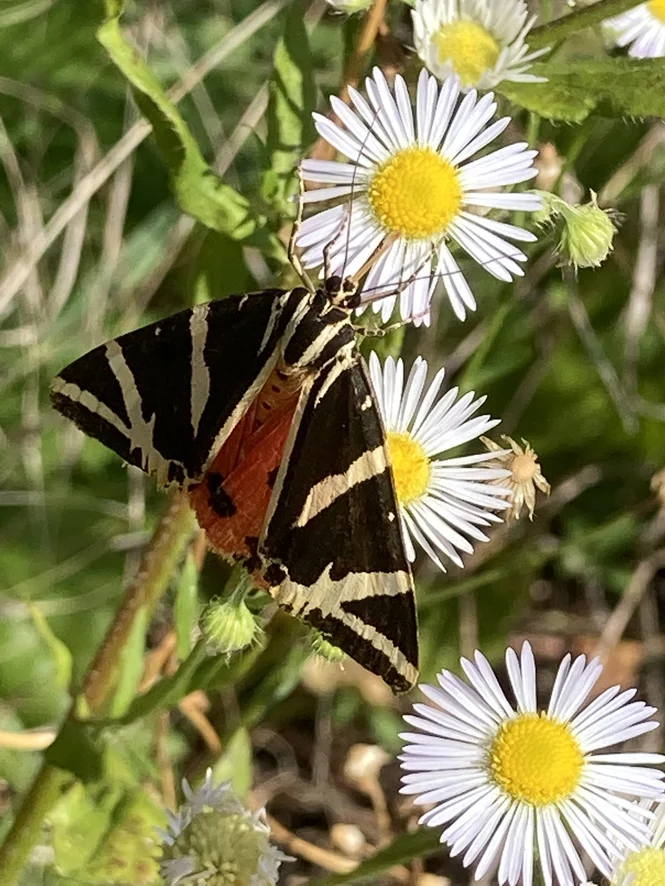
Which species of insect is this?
Euplagia quadripunctaria
